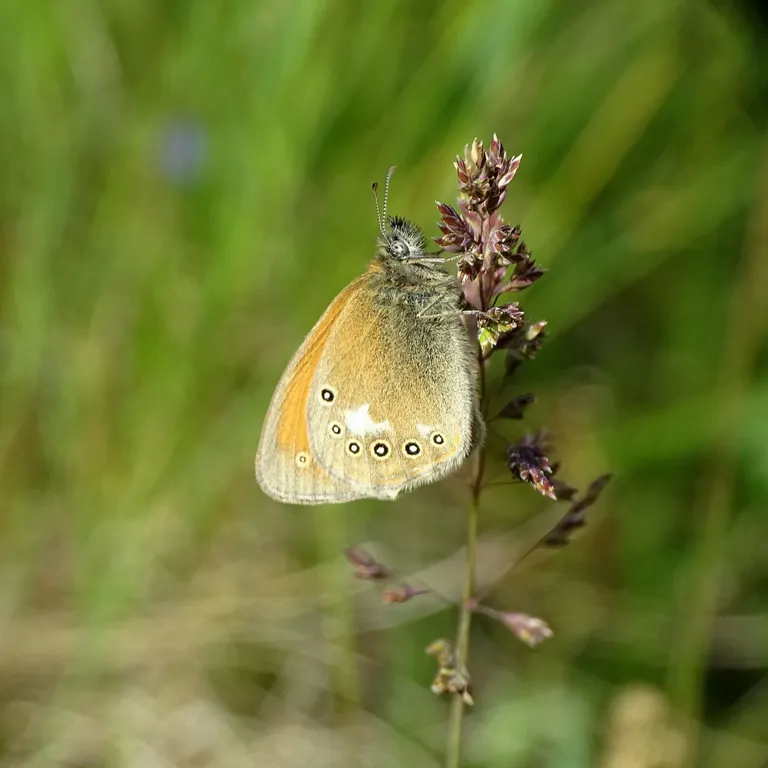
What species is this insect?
Coenonympha glycerion (also Coenonympha iphis)
